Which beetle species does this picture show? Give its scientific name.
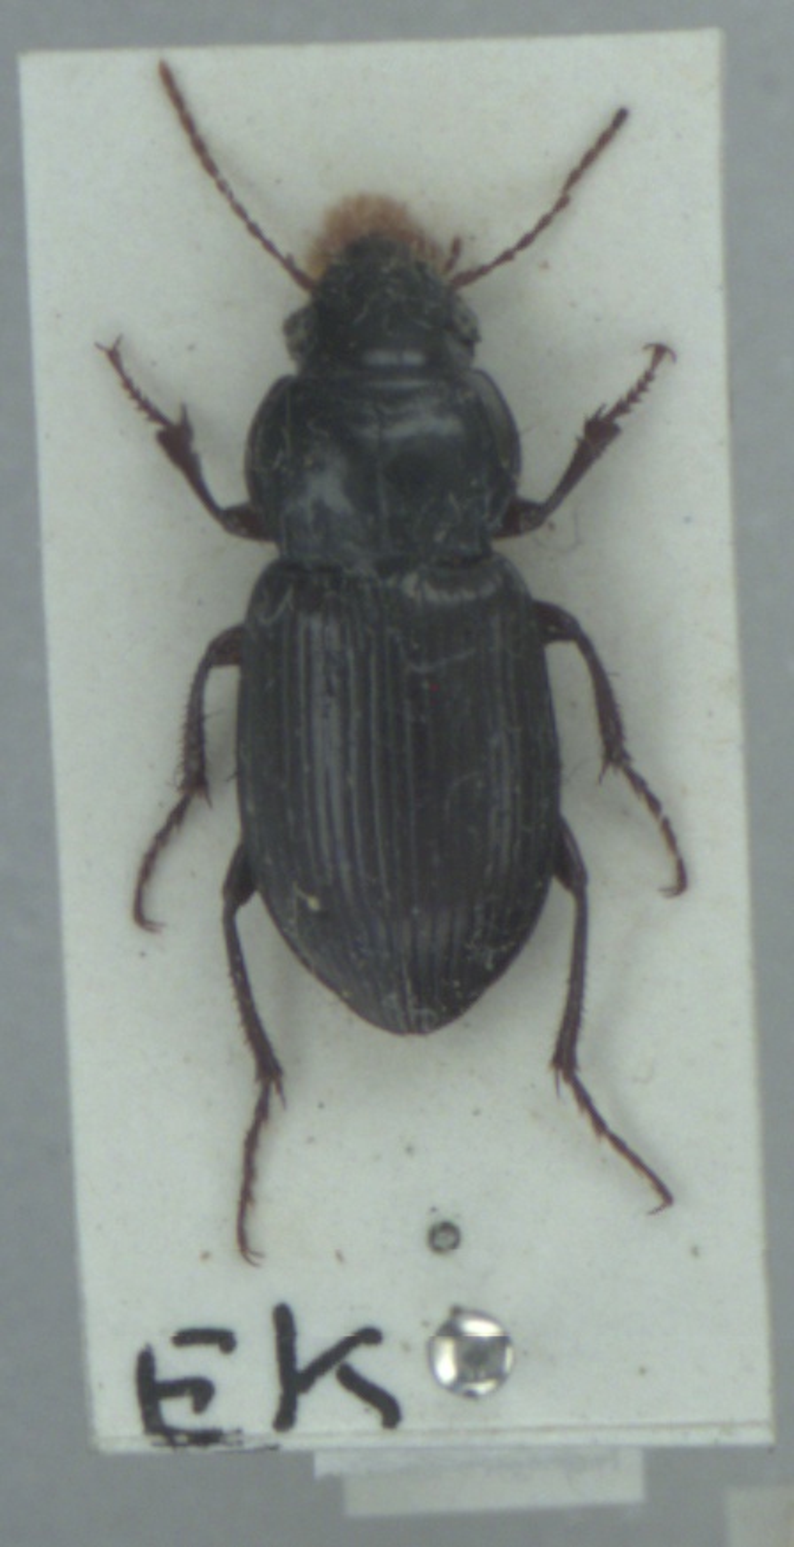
Amara aulica
